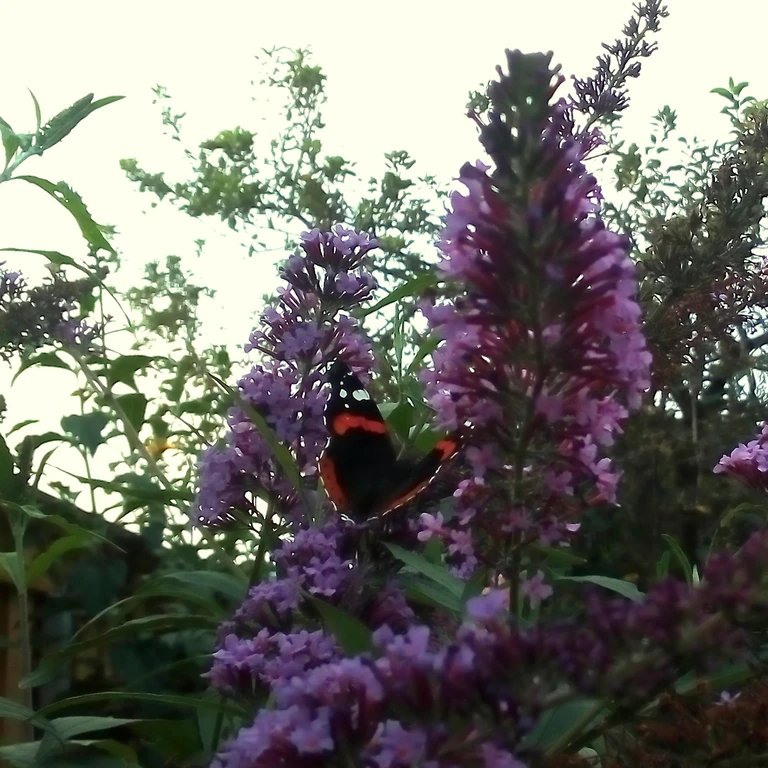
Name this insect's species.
Vanessa atalanta
